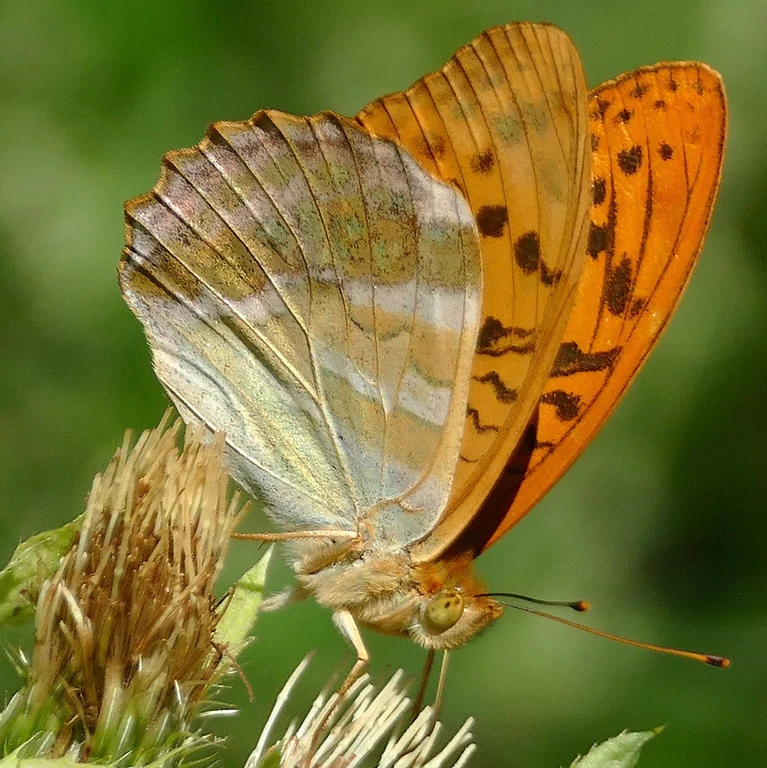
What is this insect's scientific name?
Argynnis paphia
